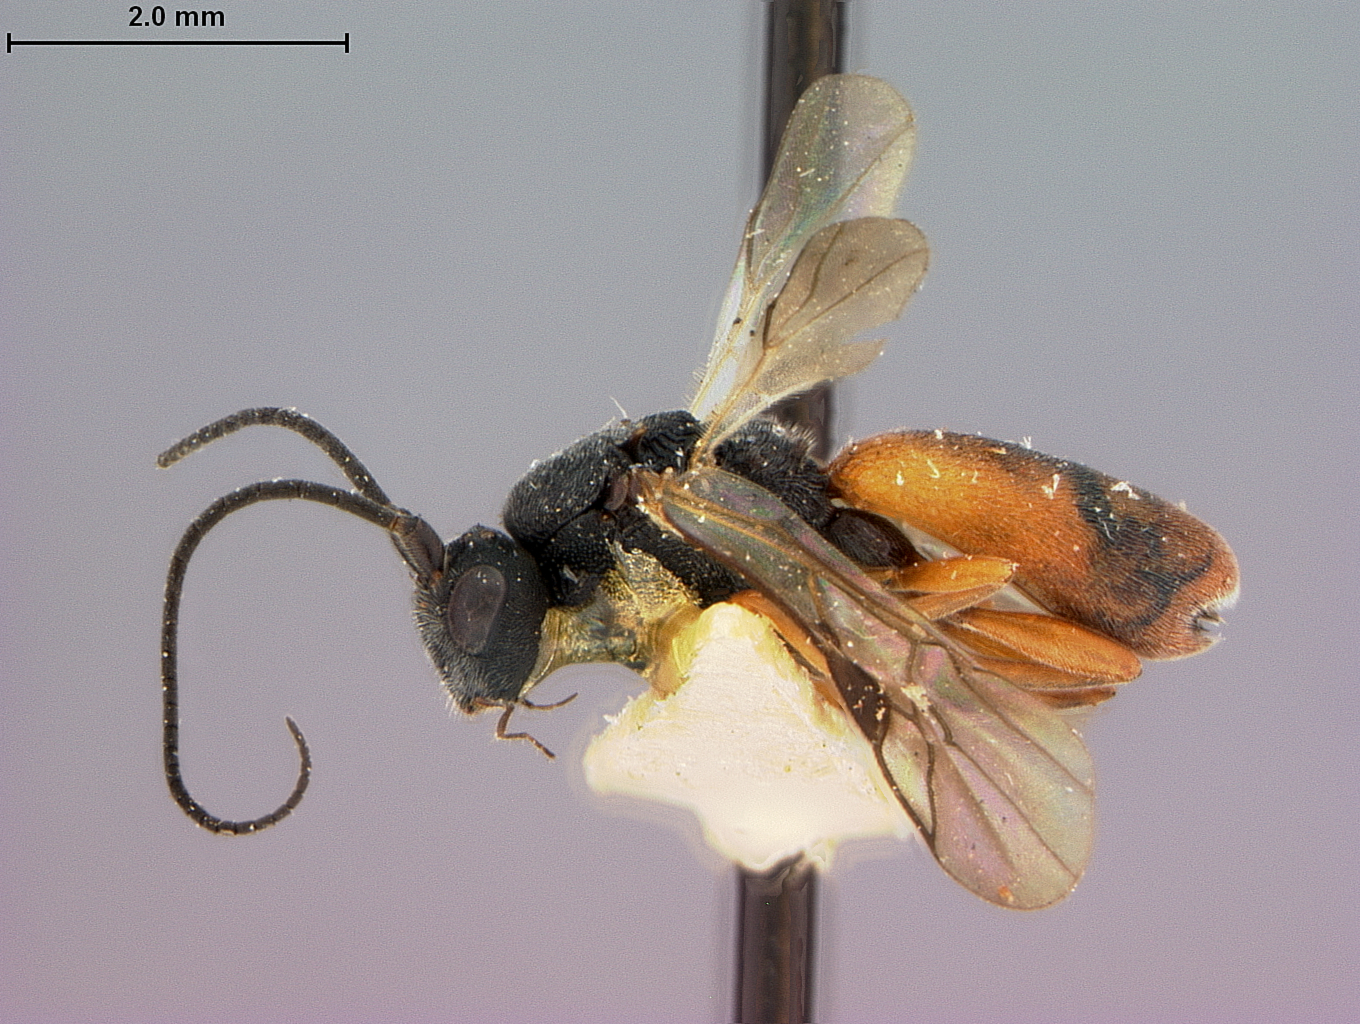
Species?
Chelonus chrysogaster
